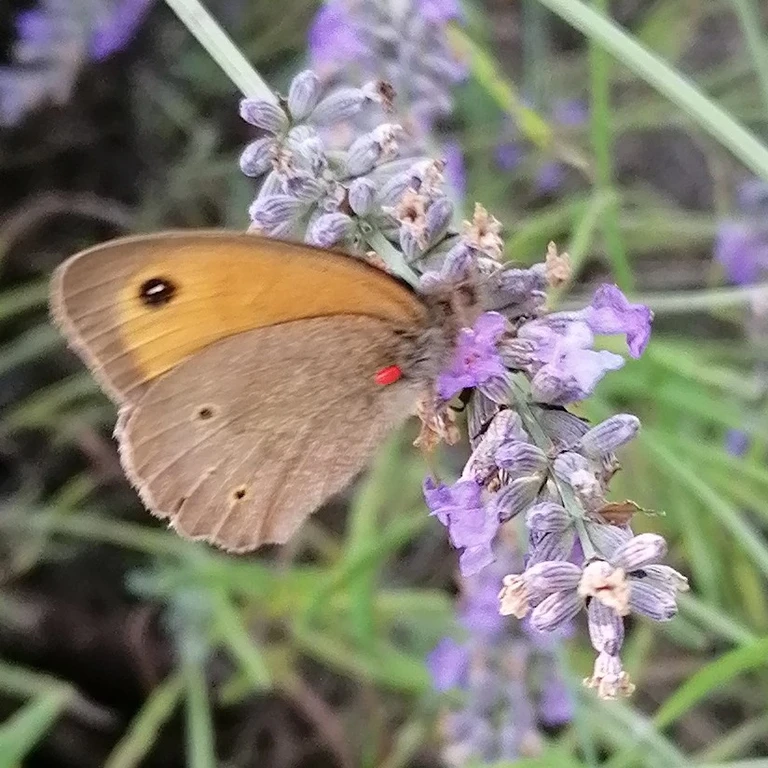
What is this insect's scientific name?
Maniola jurtina
